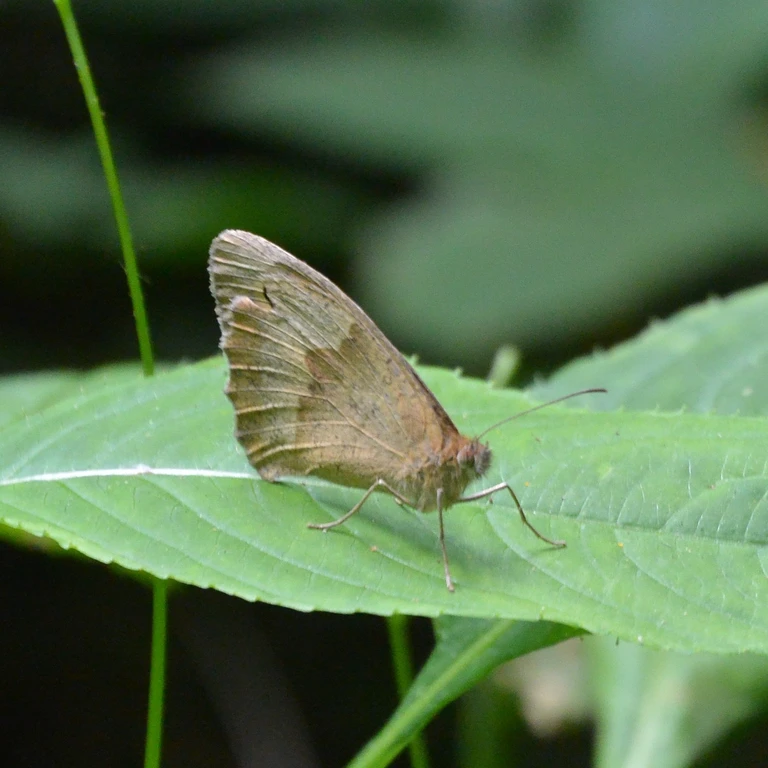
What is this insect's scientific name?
Maniola jurtina
